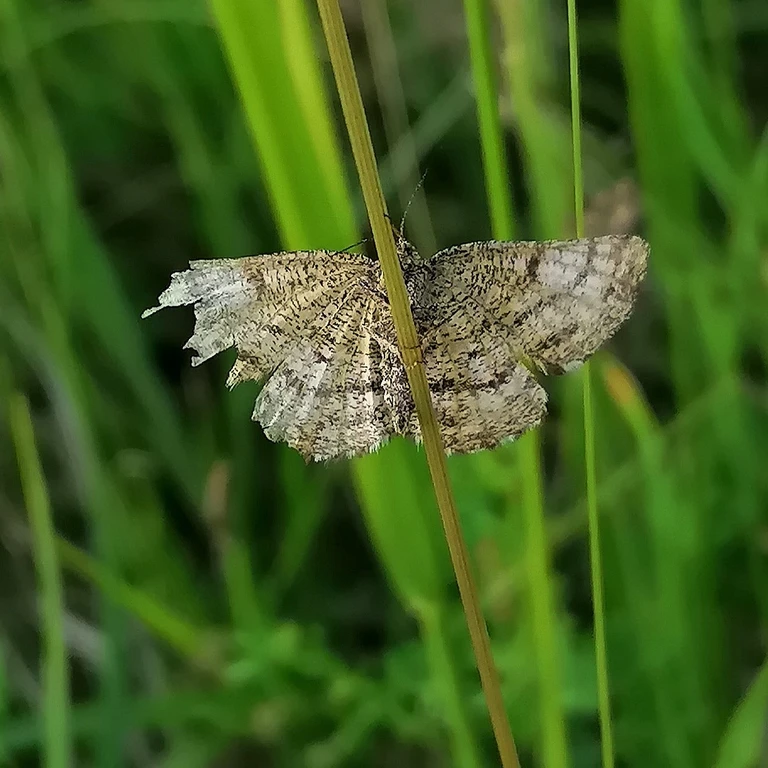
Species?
Ematurga atomaria
